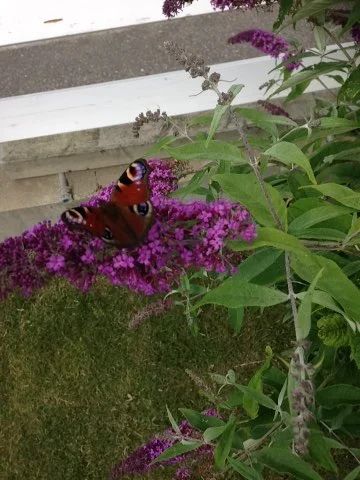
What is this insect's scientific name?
Aglais io
